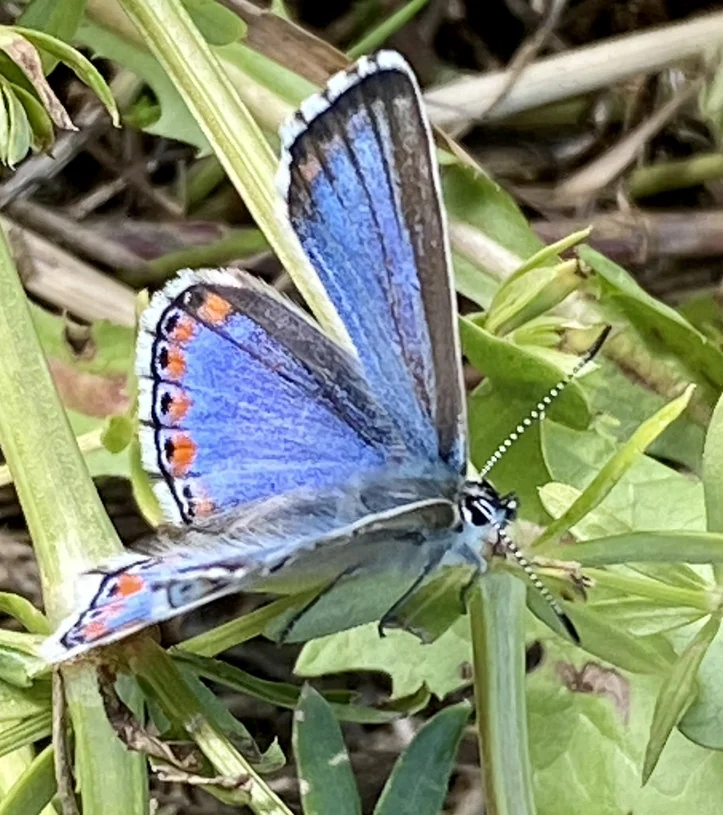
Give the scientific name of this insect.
Lysandra bellargus
